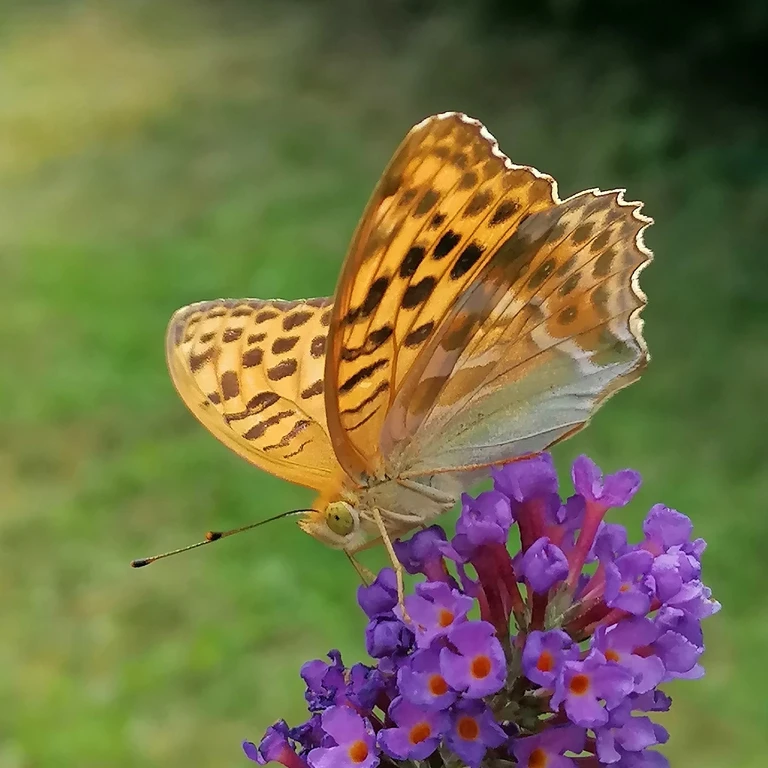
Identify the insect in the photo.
Argynnis paphia
